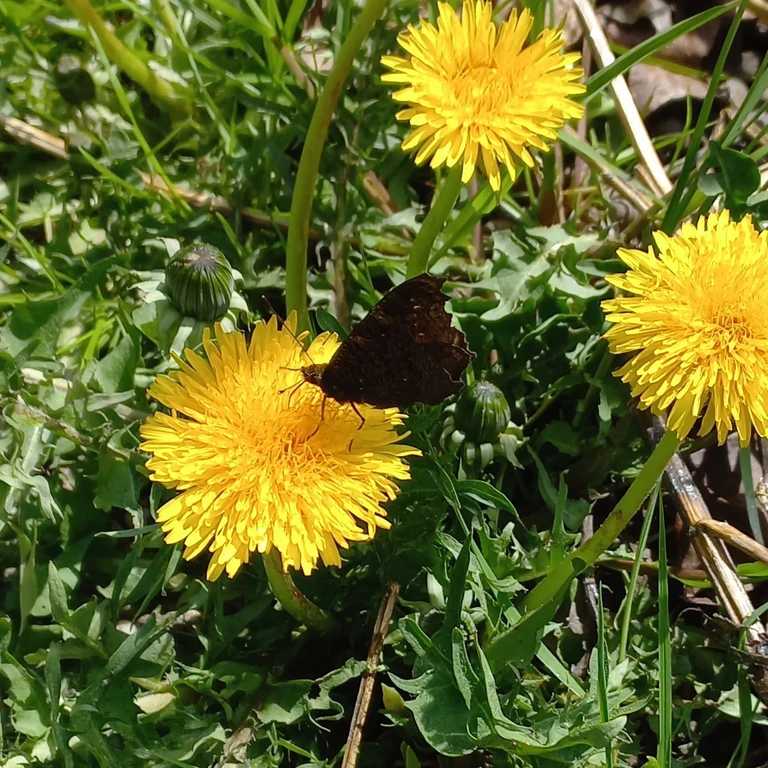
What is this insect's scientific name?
Aglais io
